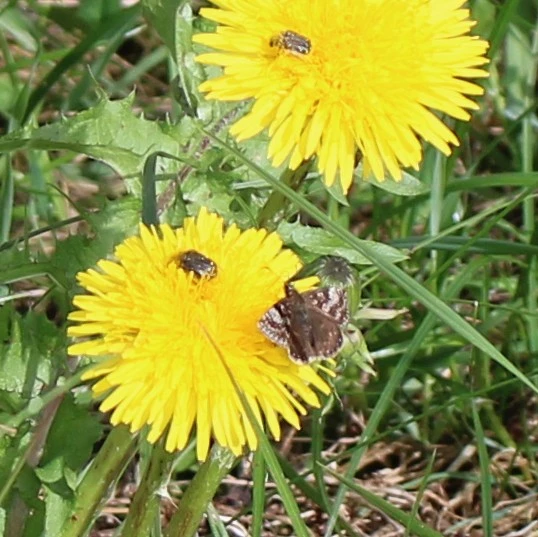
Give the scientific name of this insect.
Erynnis tages
